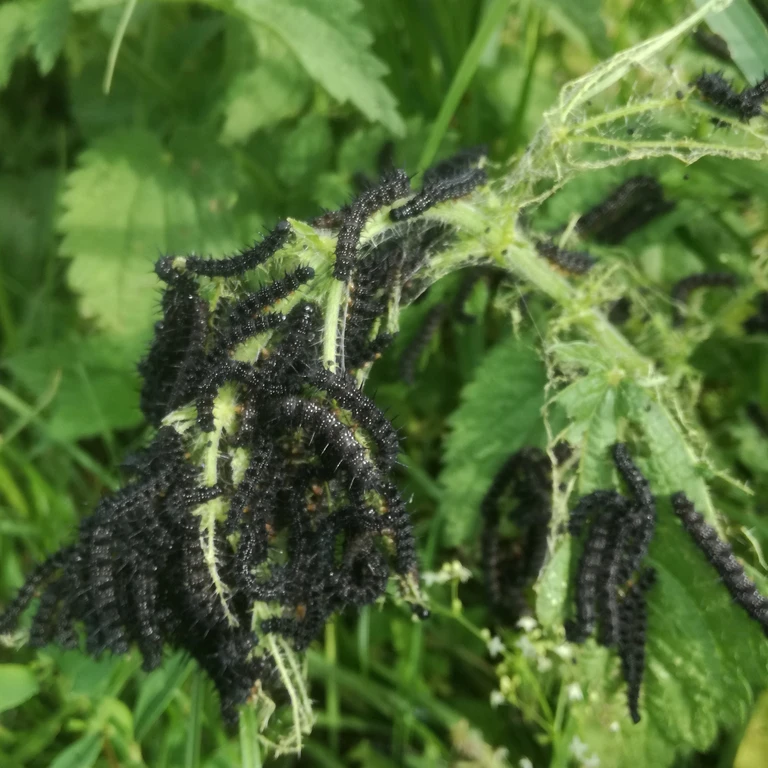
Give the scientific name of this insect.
Aglais io
